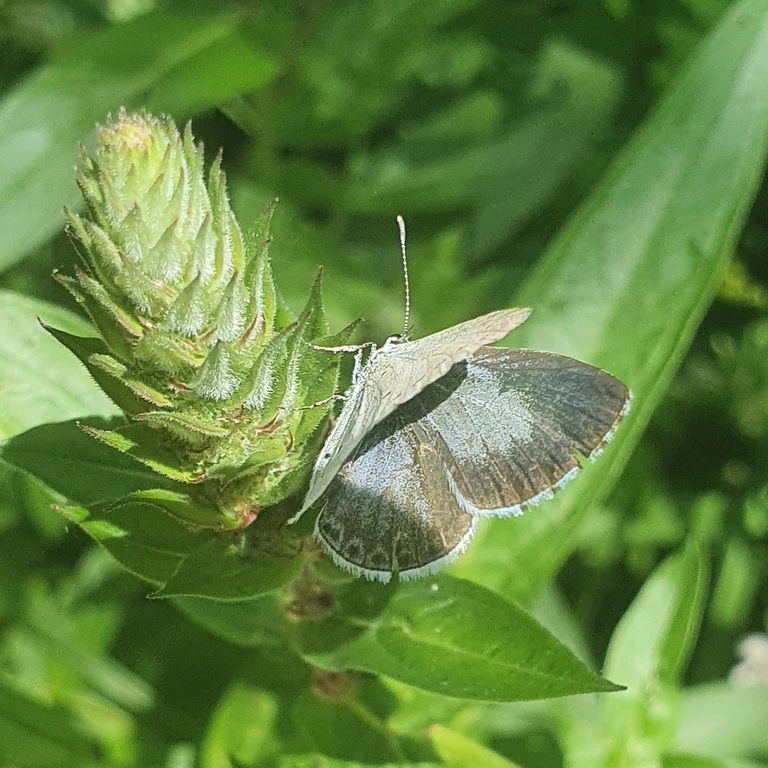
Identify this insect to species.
Celastrina argiolus
